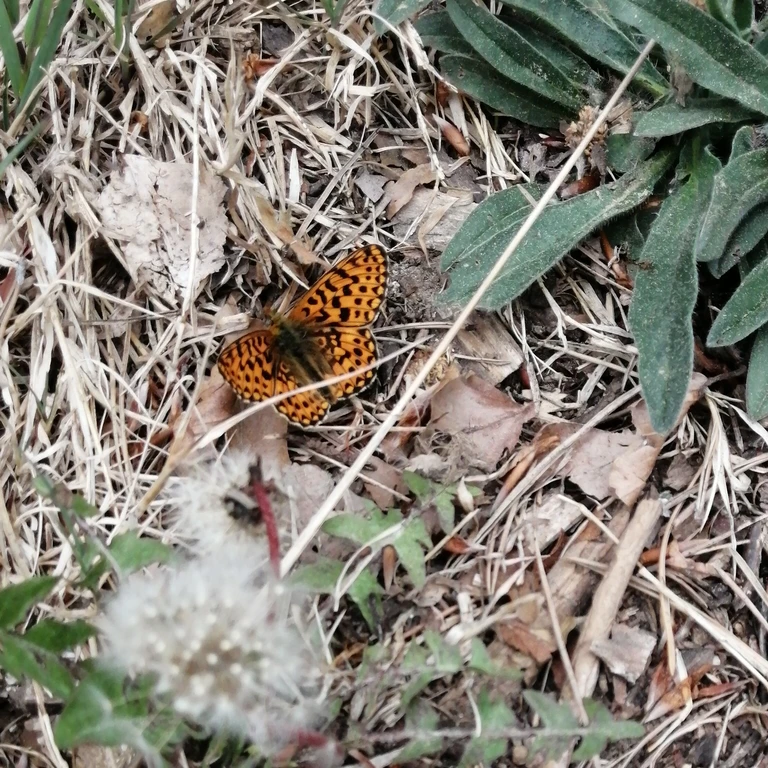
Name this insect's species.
Boloria euphrosyne (also Clossiana euphrosyne)
